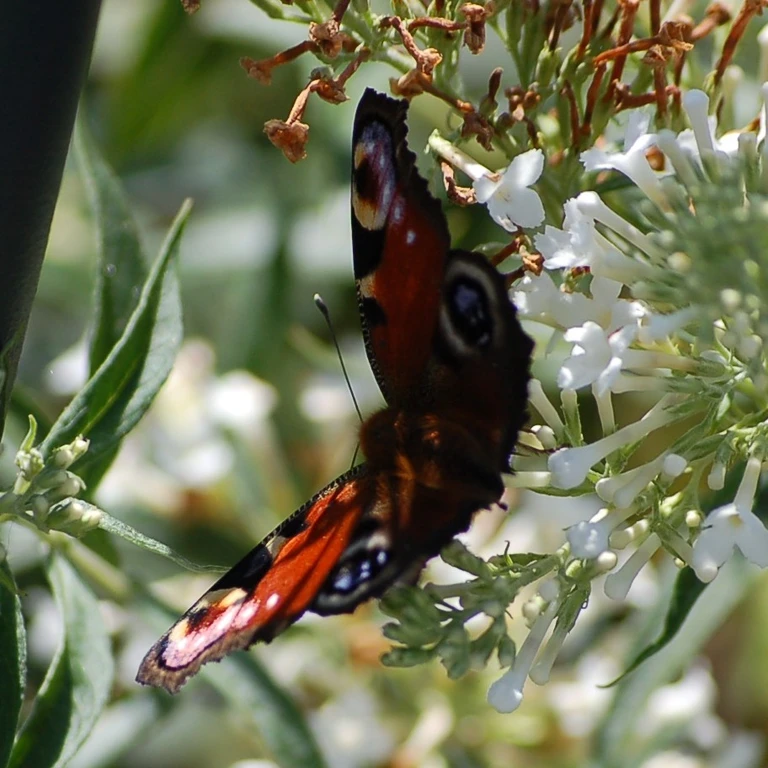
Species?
Aglais io
